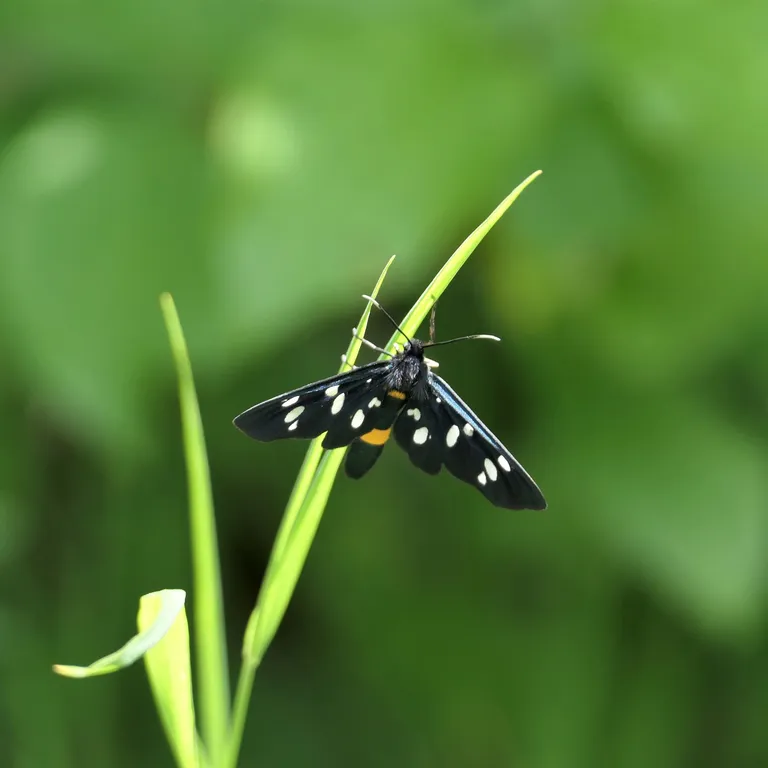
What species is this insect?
Amata phegea
